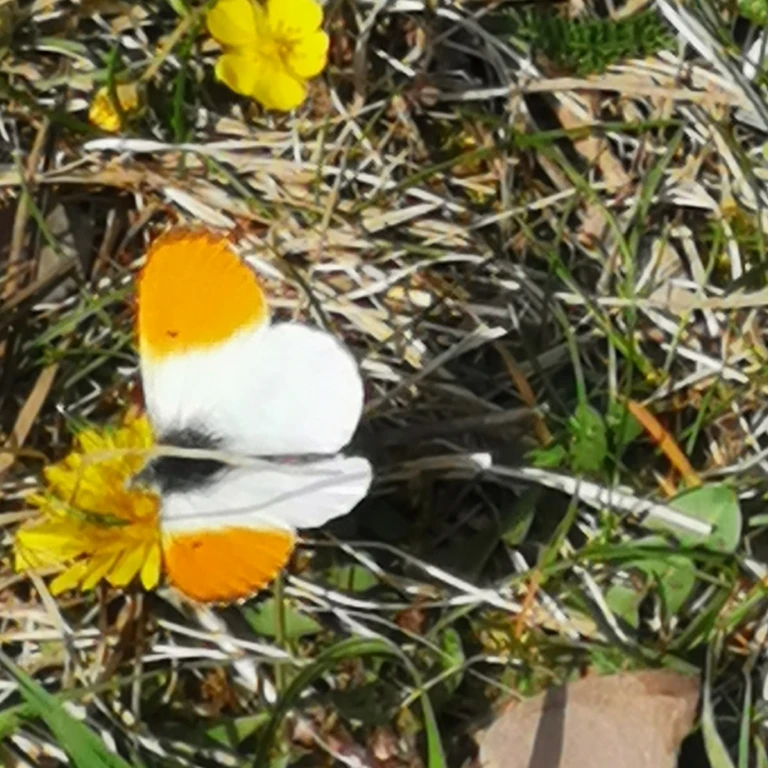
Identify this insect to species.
Anthocharis cardamines
